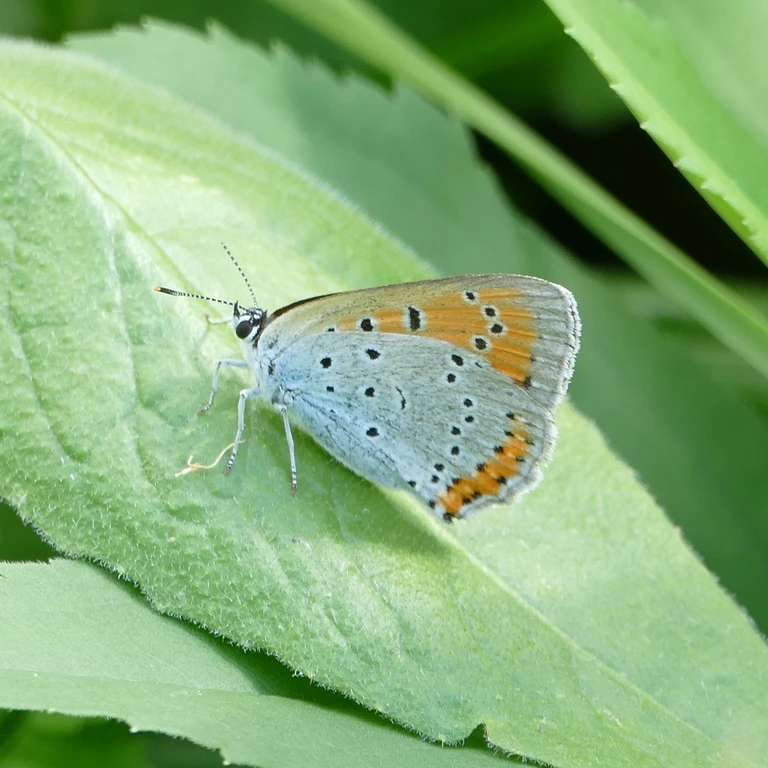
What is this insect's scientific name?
Lycaena dispar
